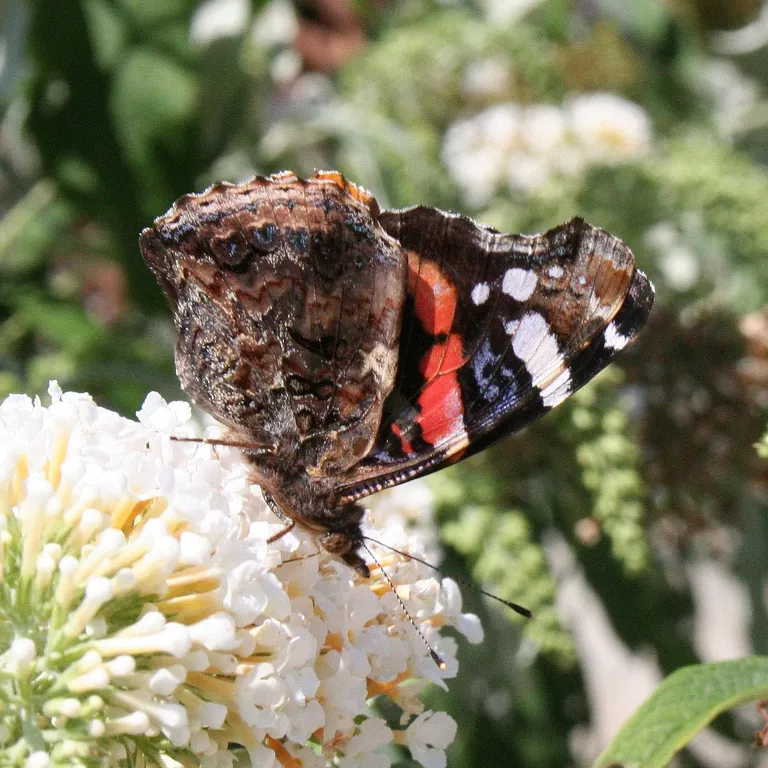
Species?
Vanessa atalanta
